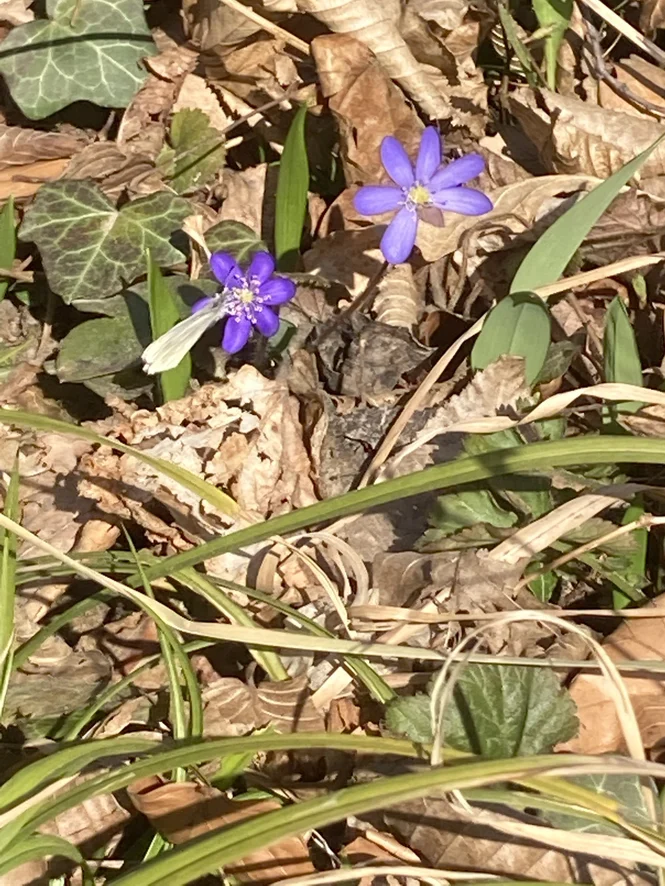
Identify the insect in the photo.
Leptidea sinapis/juvernica
